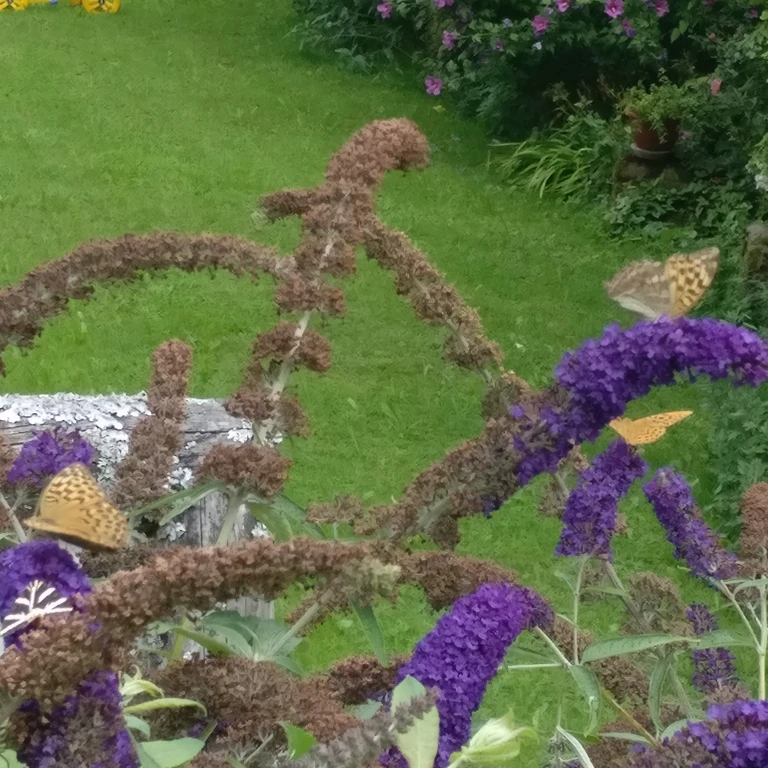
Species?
Argynnis paphia
